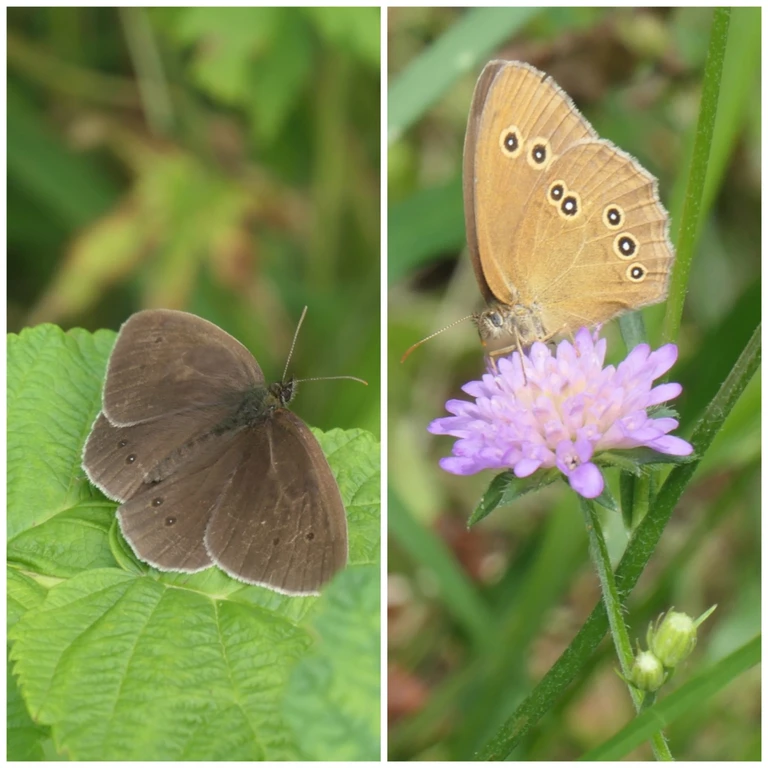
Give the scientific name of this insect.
Aphantopus hyperantus
